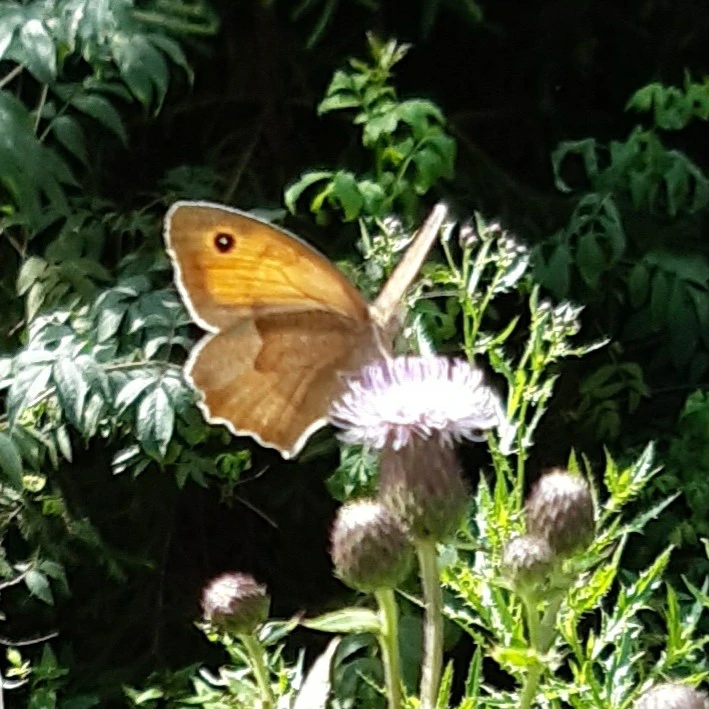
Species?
Maniola jurtina
